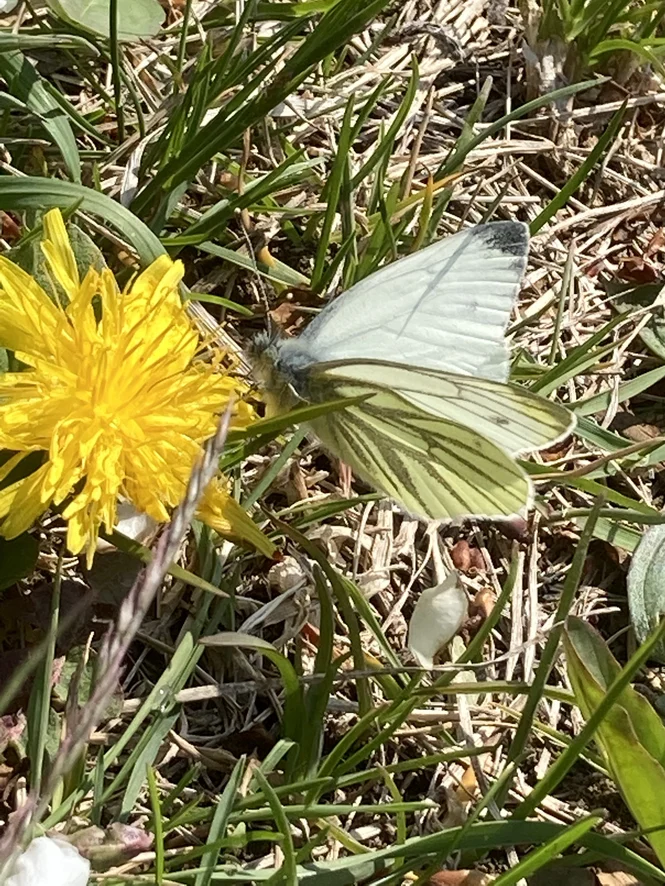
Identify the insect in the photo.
Pieris napi
